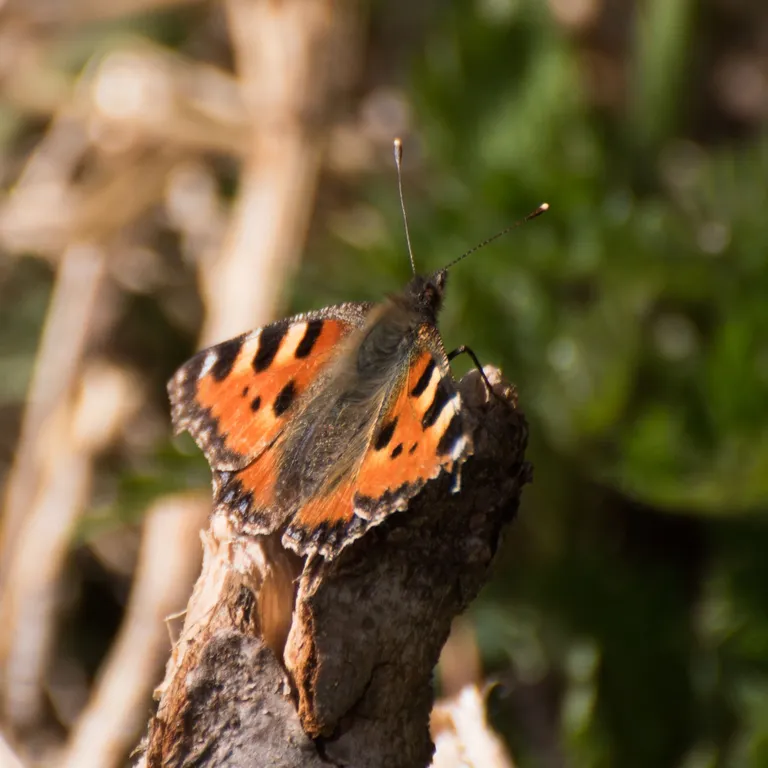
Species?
Aglais urticae
